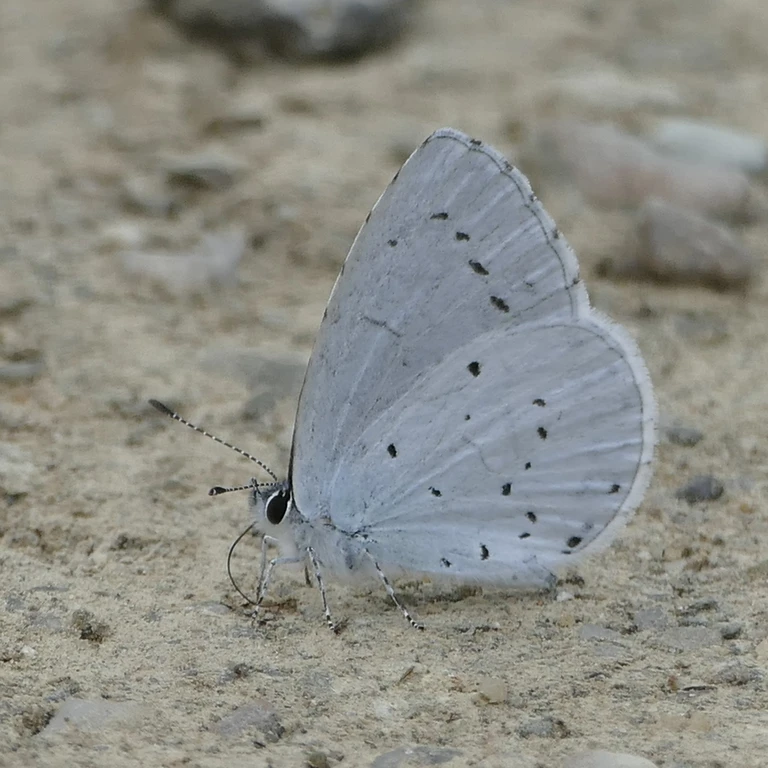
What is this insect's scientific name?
Celastrina argiolus
